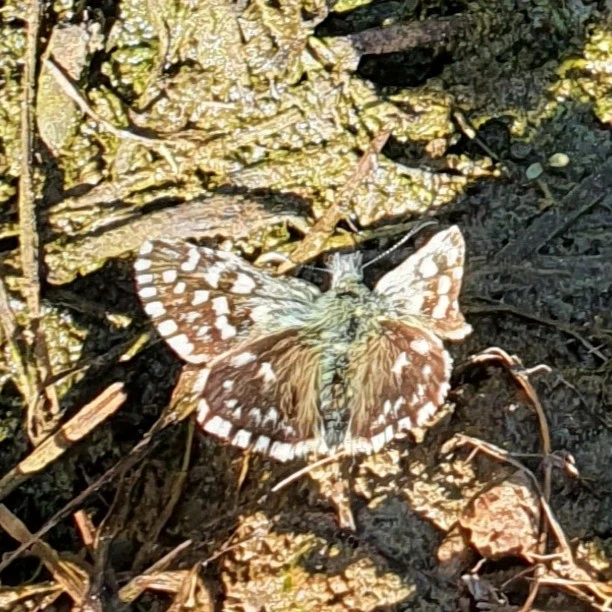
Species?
Pyrgus malvae
